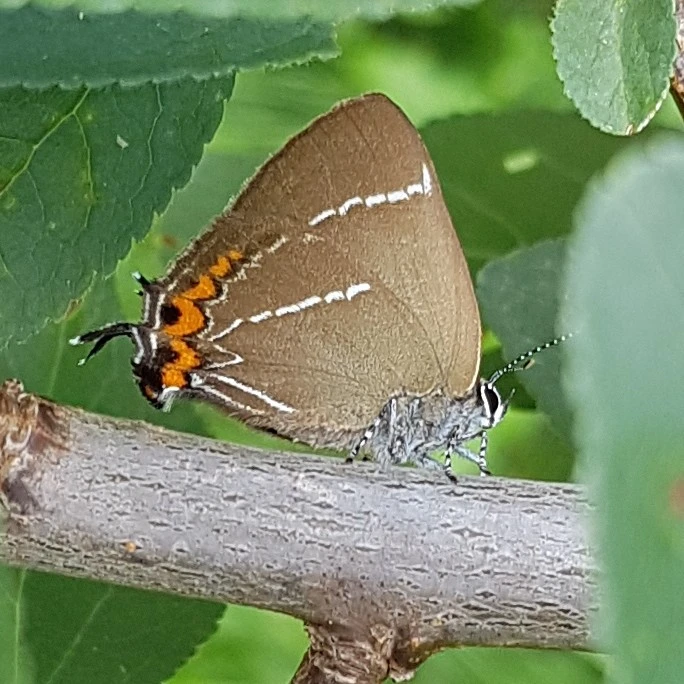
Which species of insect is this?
Satyrium w-album
